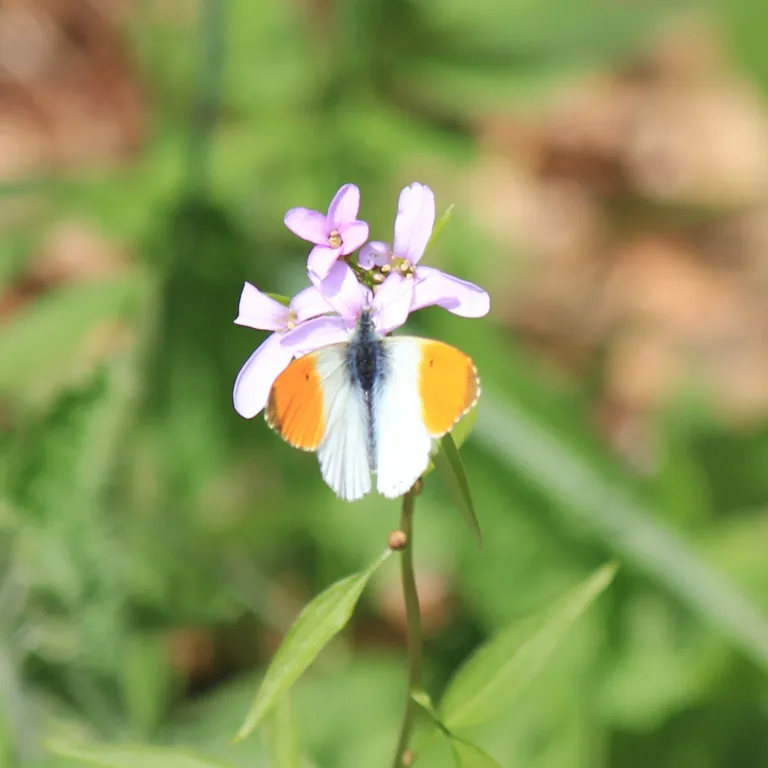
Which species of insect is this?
Anthocharis cardamines
